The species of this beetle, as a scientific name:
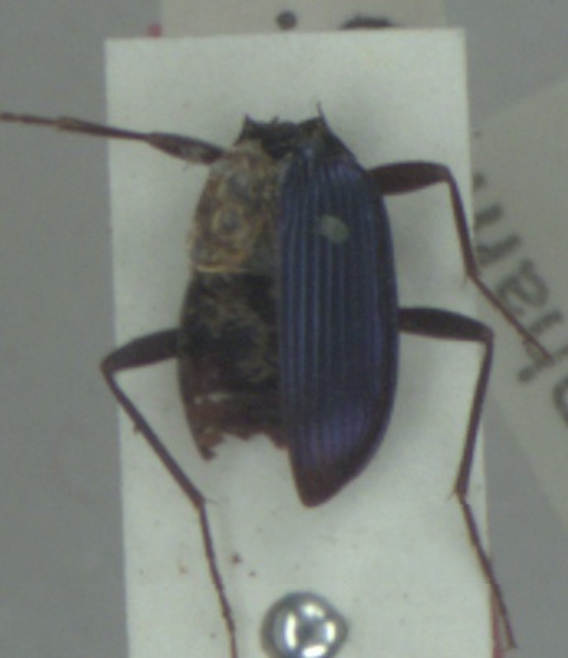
Leistus spinibarbis
